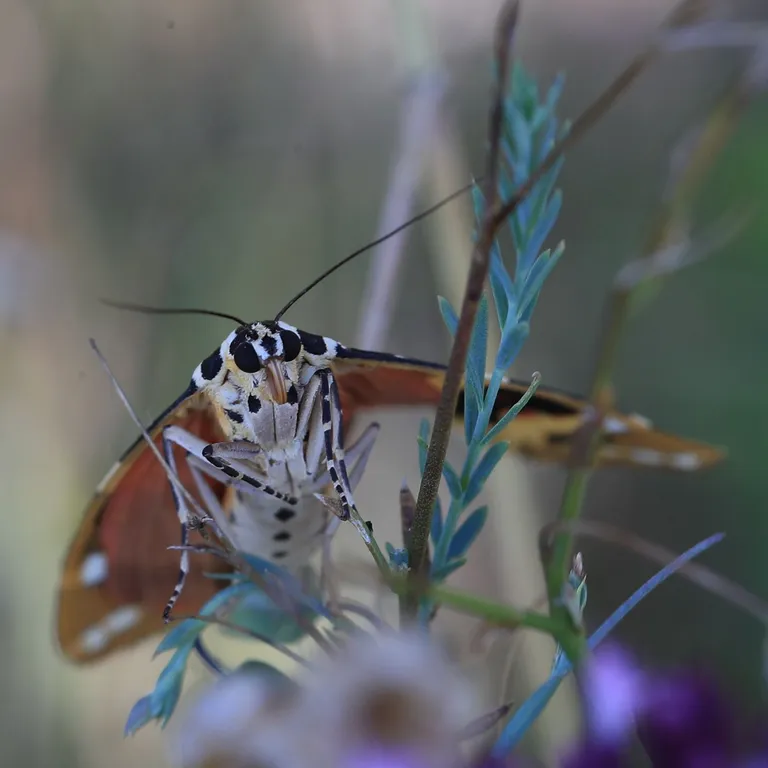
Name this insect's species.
Euplagia quadripunctaria
